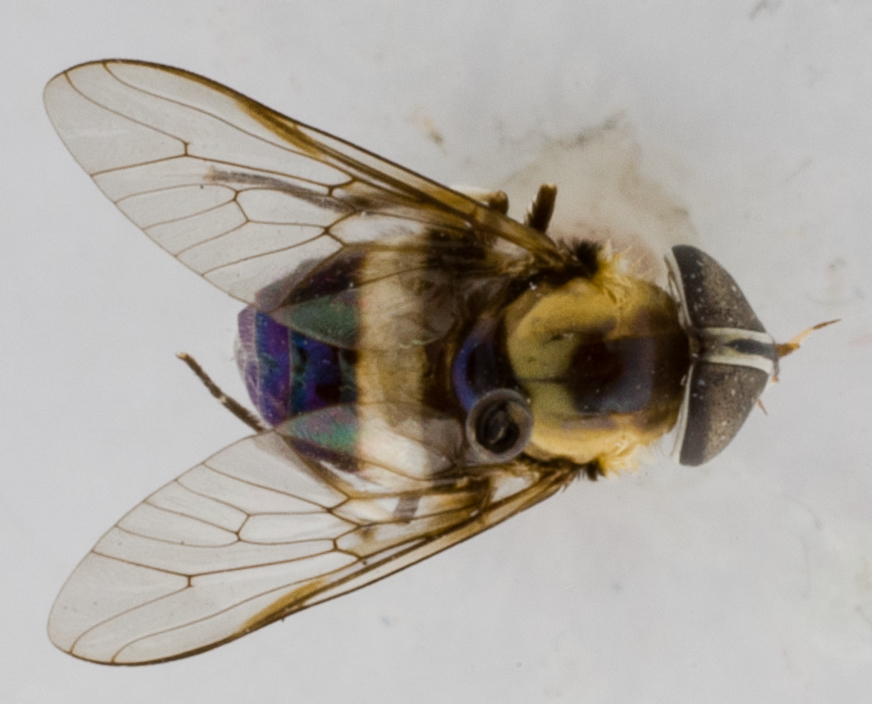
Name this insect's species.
Chalybosoma malkini
